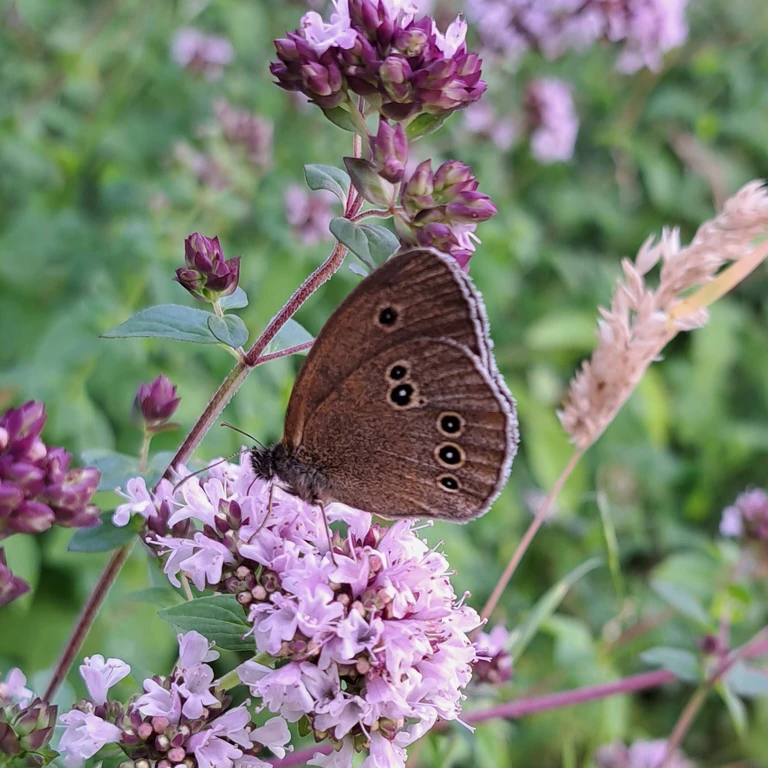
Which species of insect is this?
Aphantopus hyperantus
